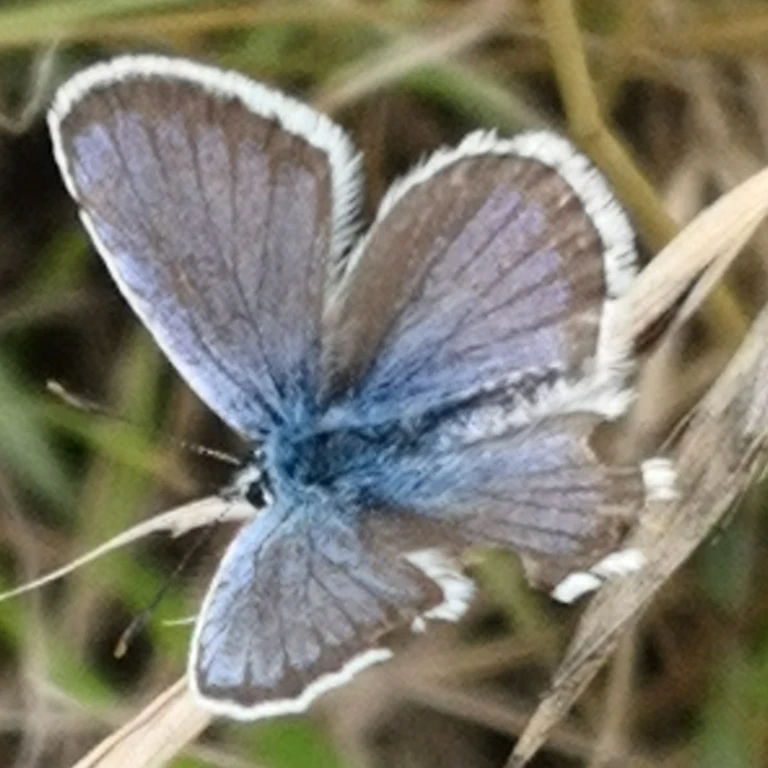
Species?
Plebejus argus
